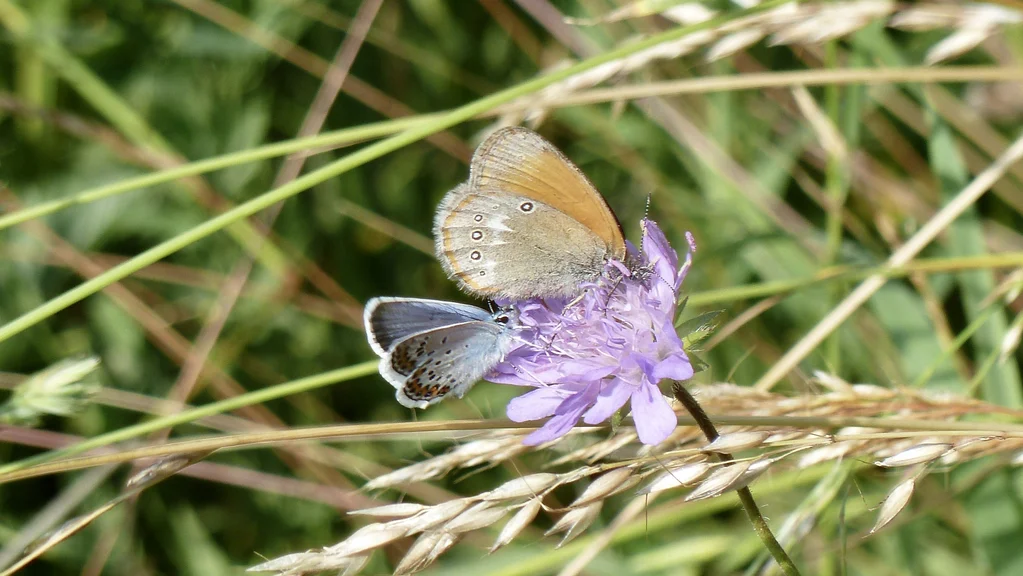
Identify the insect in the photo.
Coenonympha glycerion (also Coenonympha iphis)
